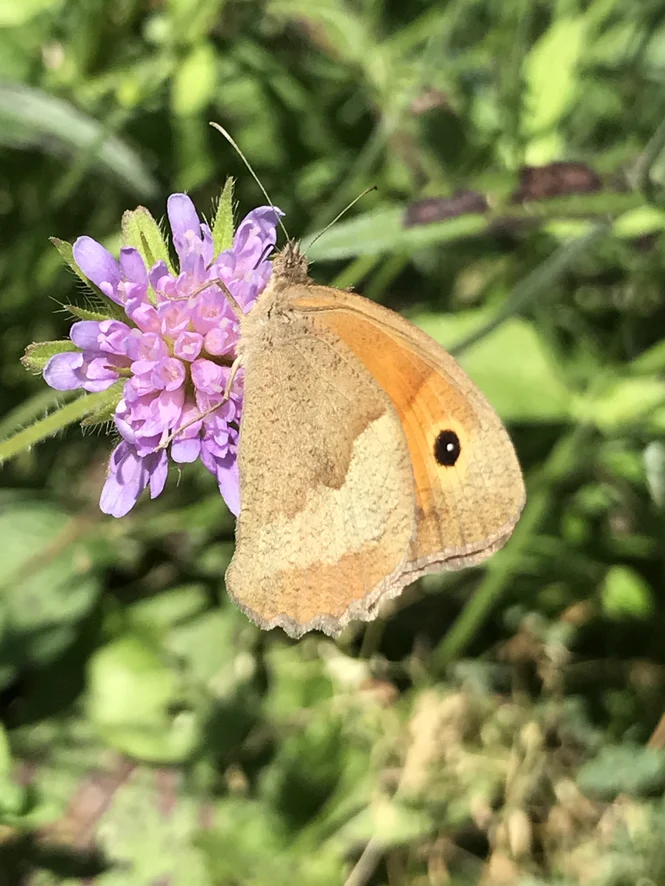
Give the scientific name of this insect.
Maniola jurtina
